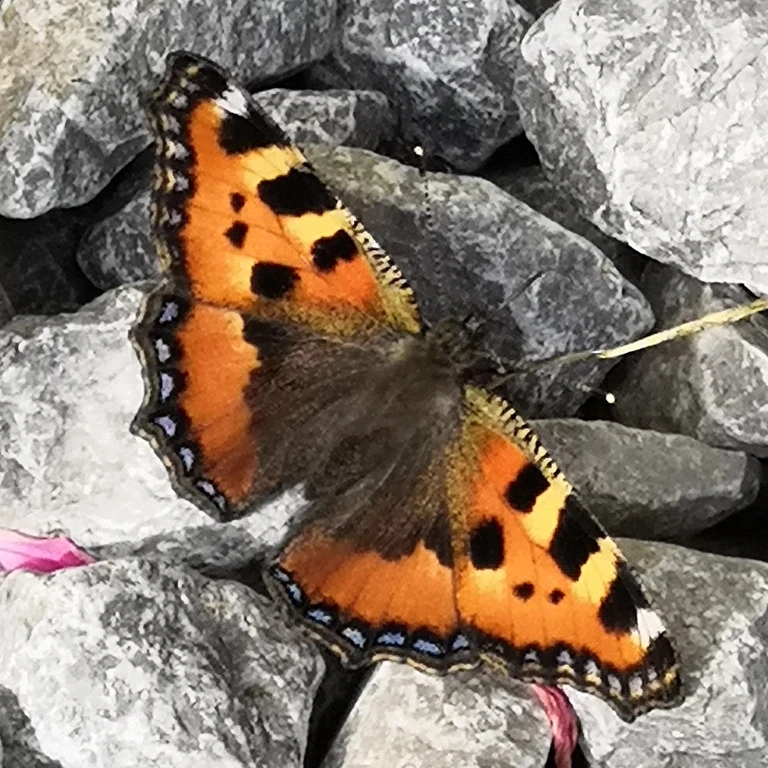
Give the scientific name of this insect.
Aglais urticae
